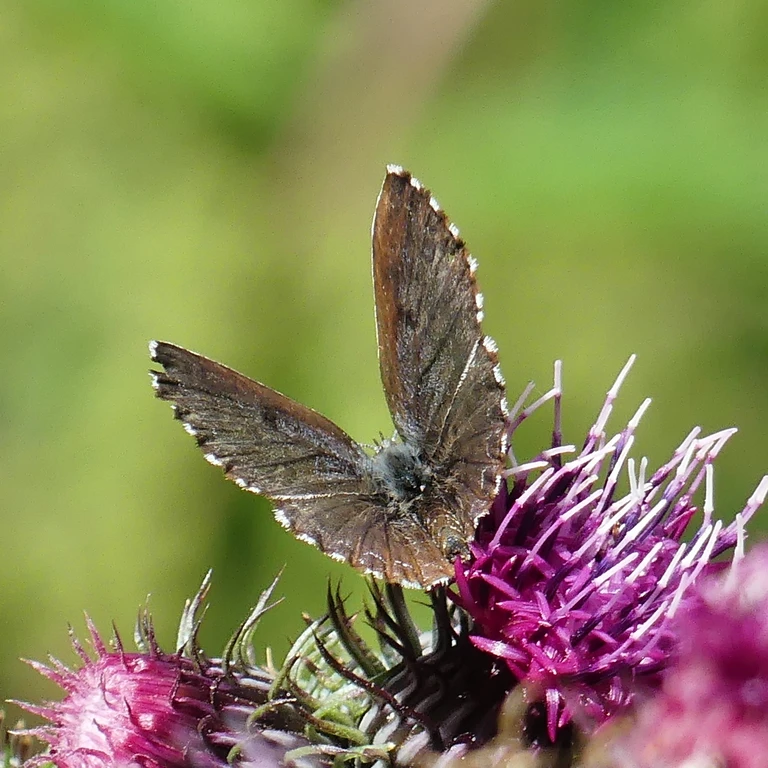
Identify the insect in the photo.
Scolitantides orion
